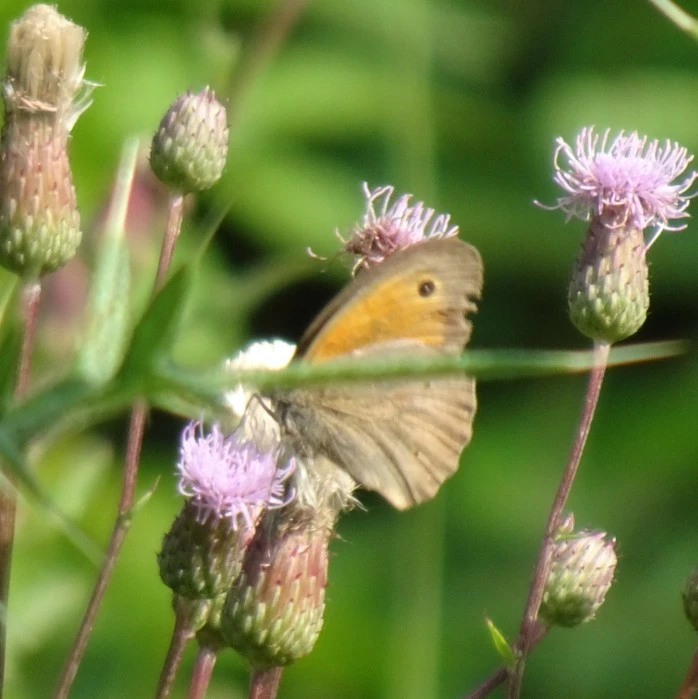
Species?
Maniola jurtina
